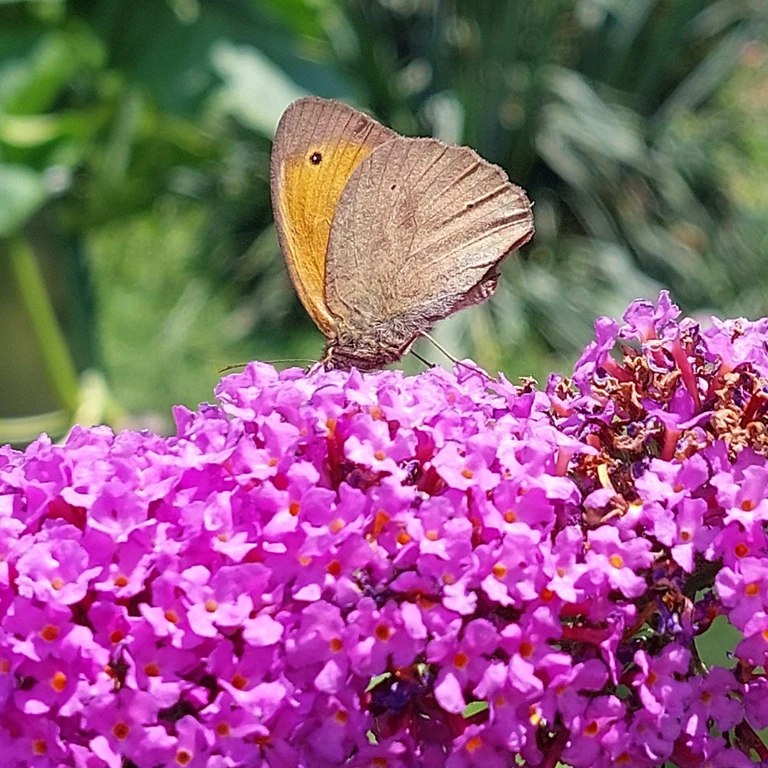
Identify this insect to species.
Maniola jurtina
